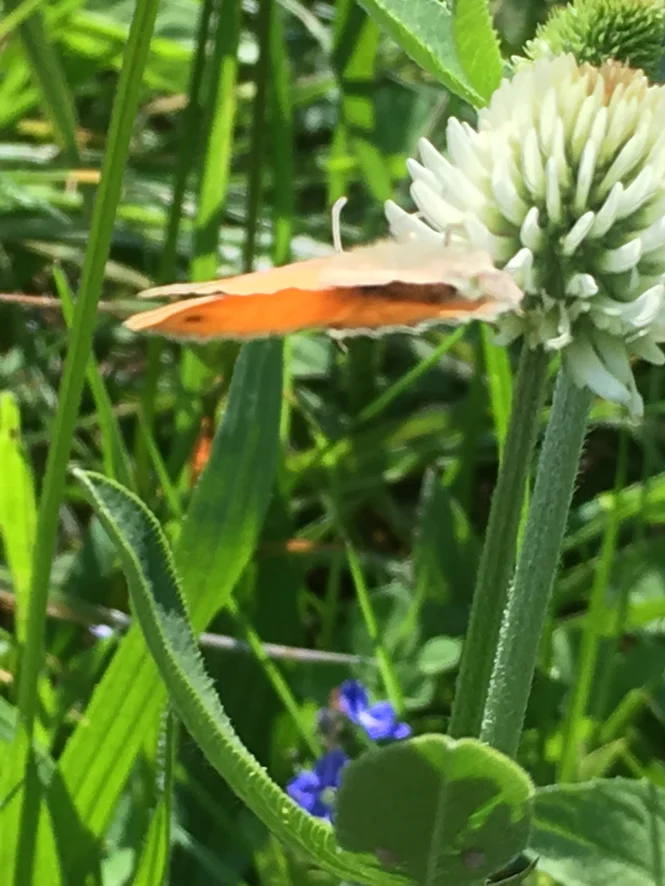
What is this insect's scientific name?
Coenonympha pamphilus
